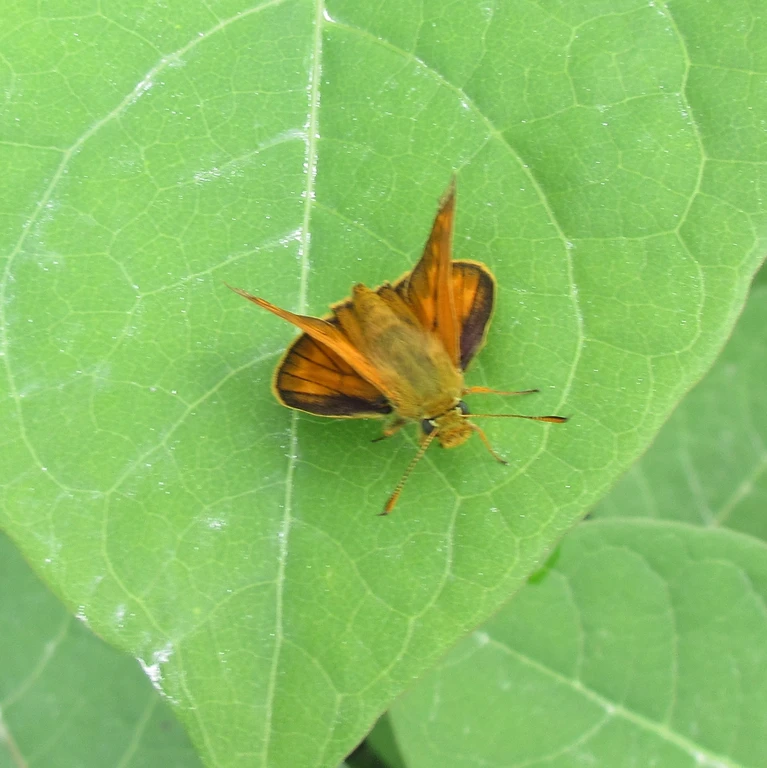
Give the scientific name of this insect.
Ochlodes sylvanus (also Ochlodes venata)
